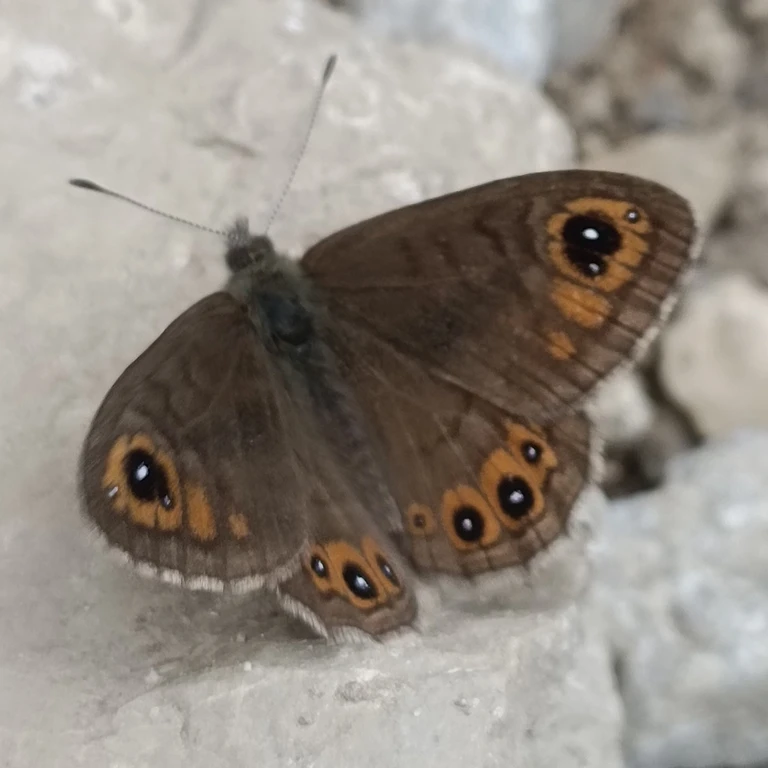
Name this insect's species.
Lasiommata petropolitana (also Pararge petropolitana)
